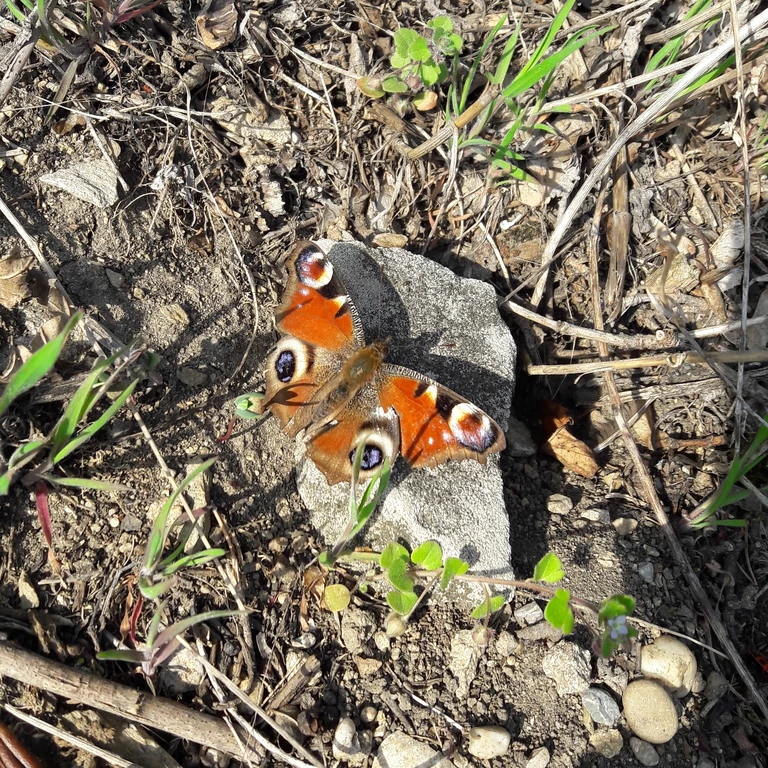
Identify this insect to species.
Aglais io
